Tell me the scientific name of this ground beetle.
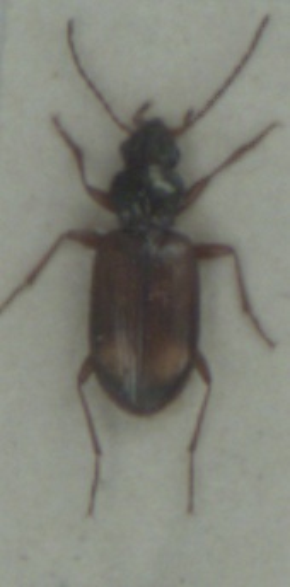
Bembidion saxatile
